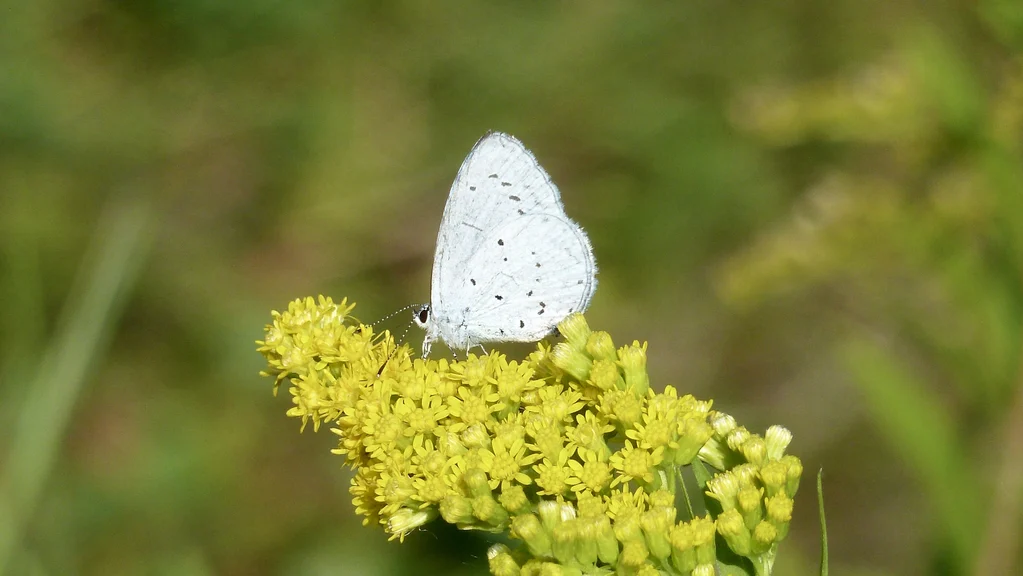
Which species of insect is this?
Celastrina argiolus
